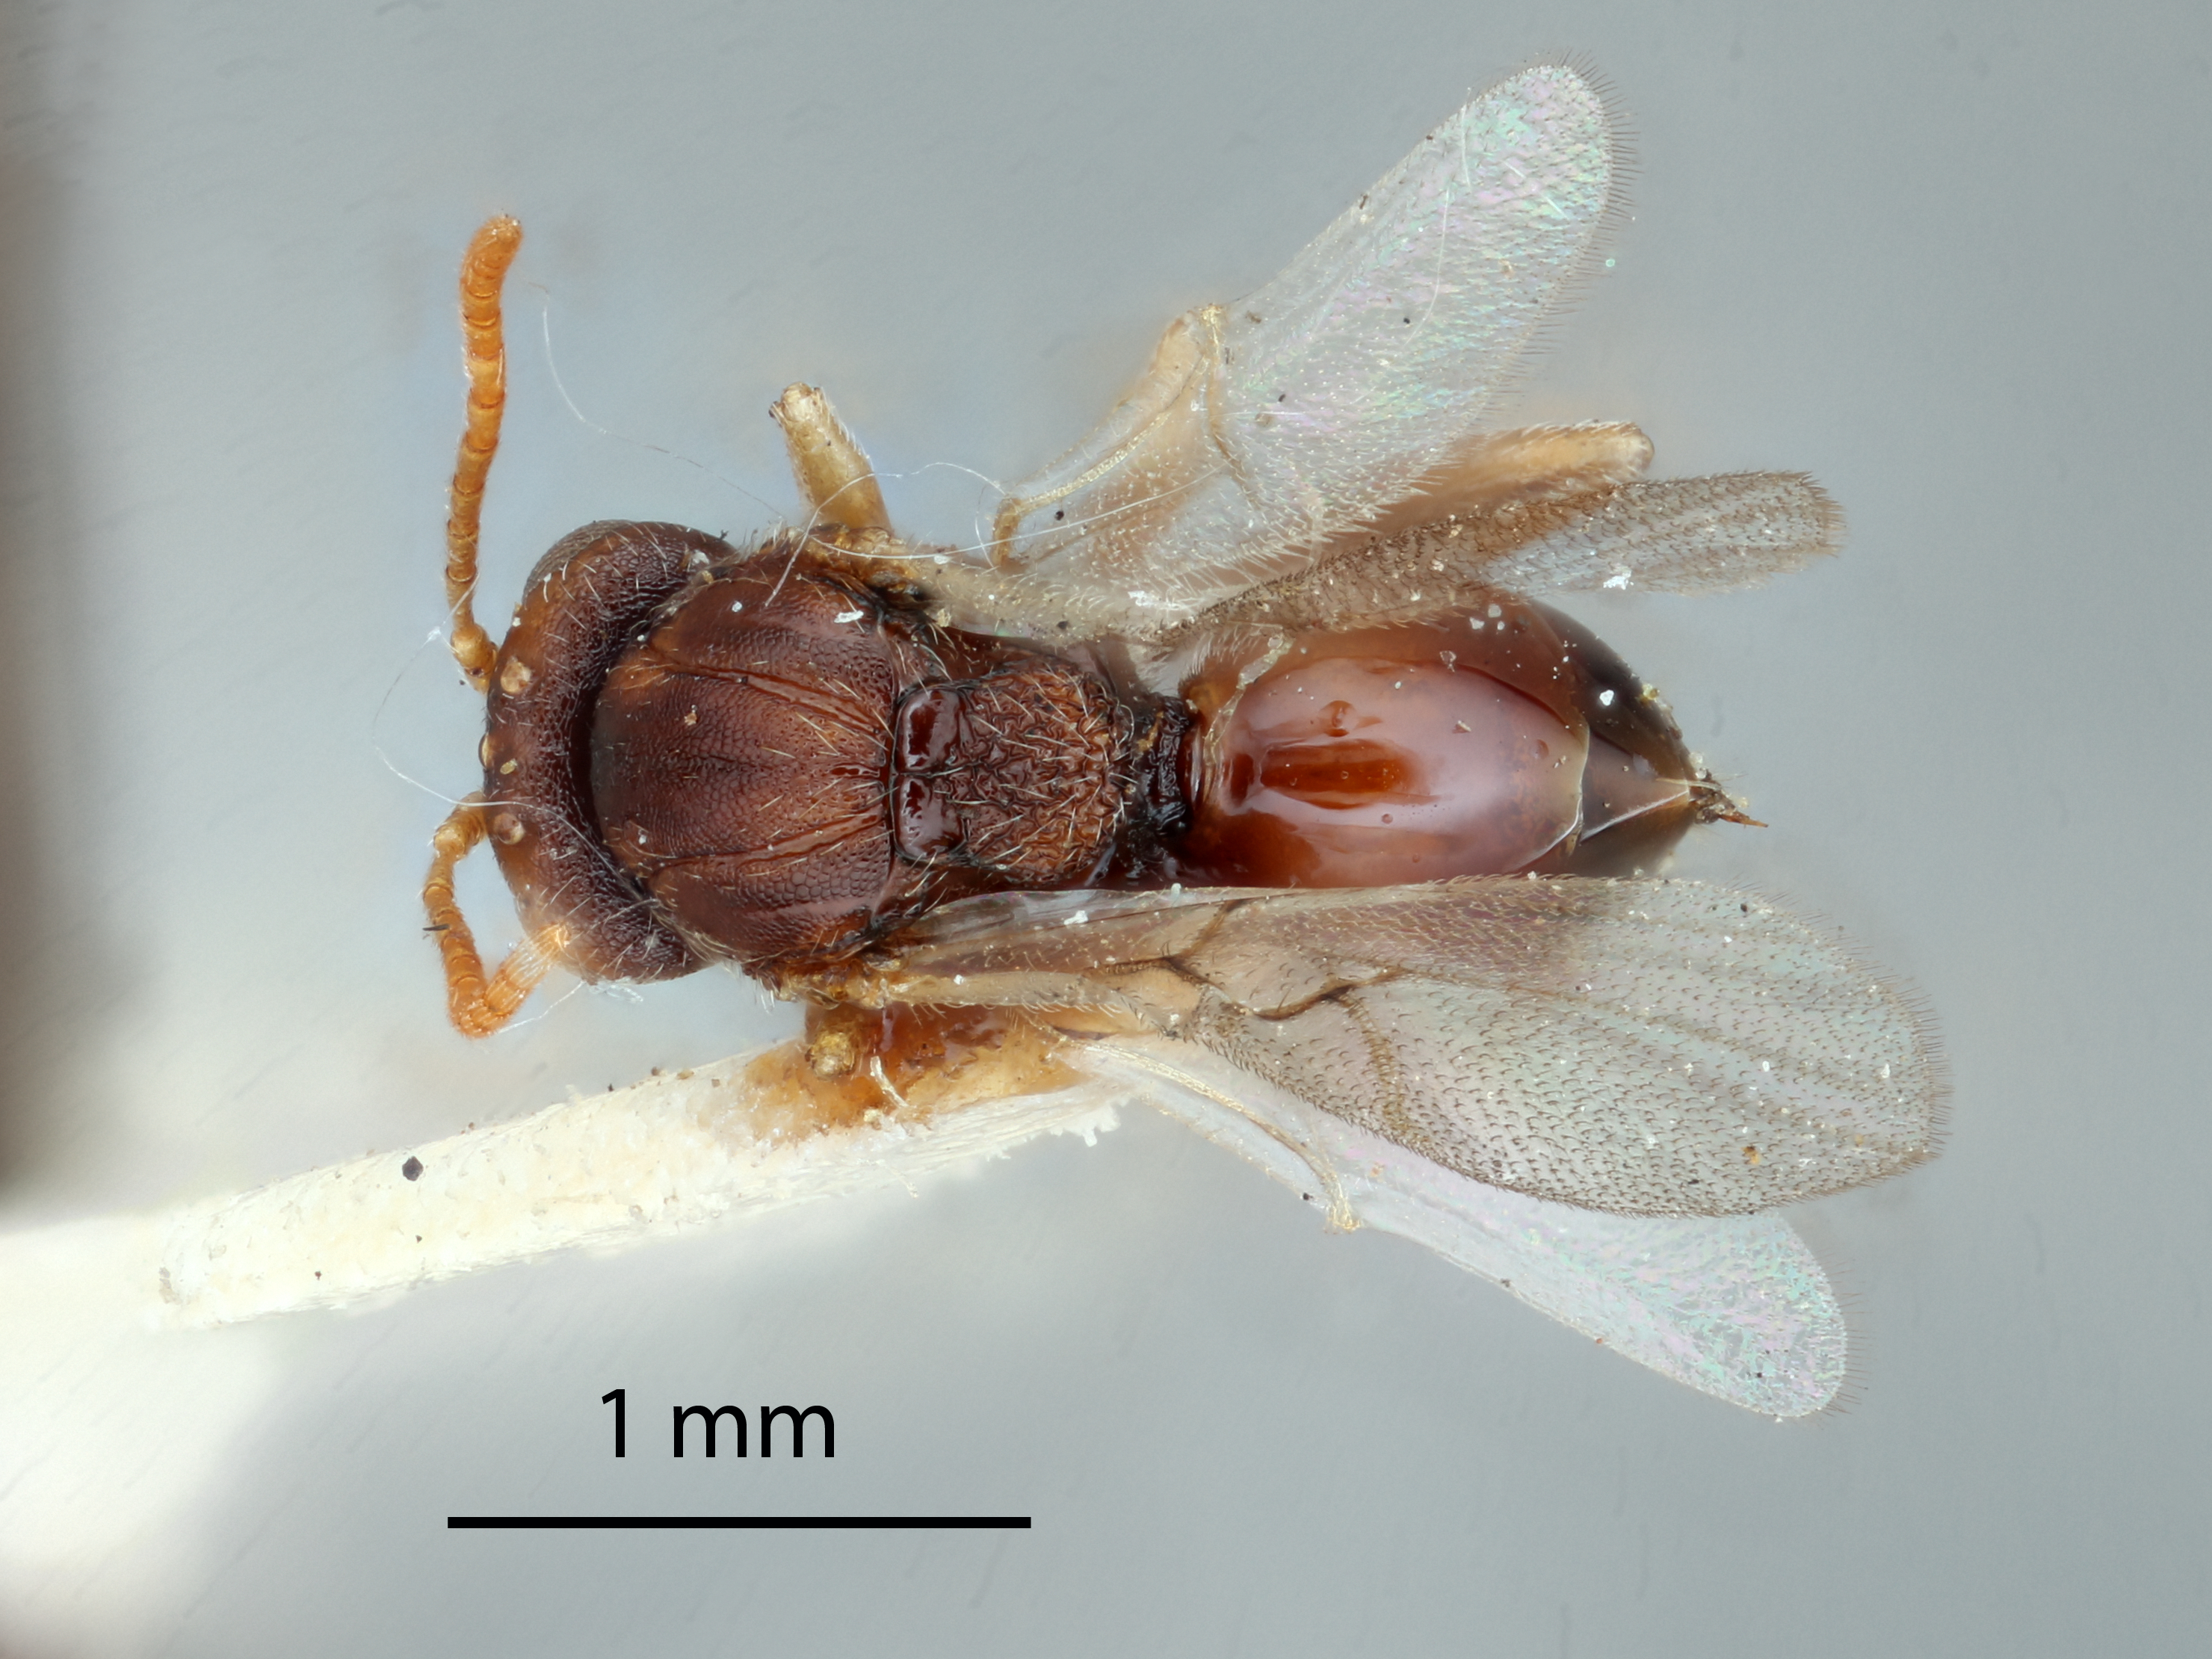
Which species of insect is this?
Andricus foliosus
